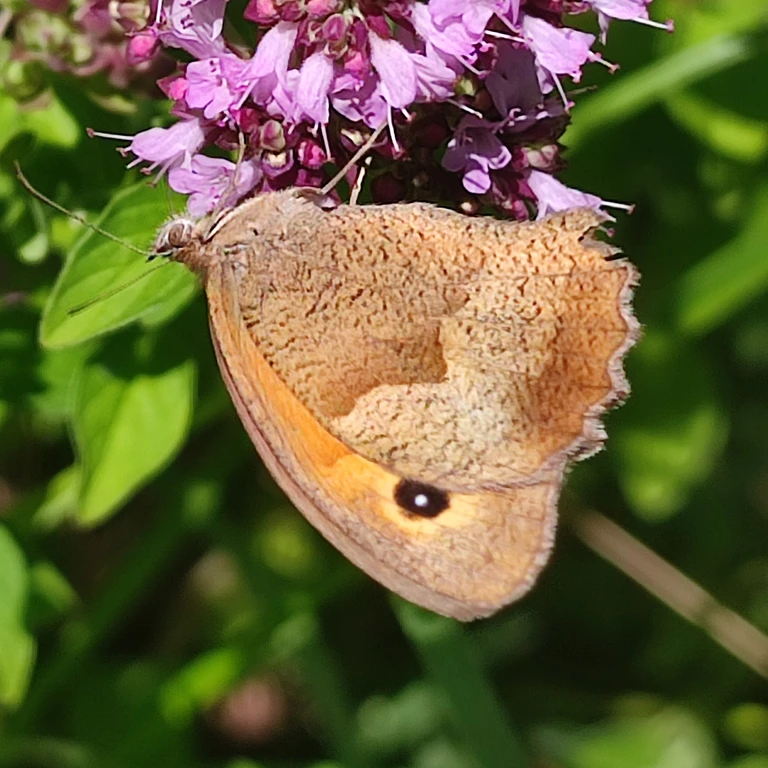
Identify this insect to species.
Maniola jurtina
